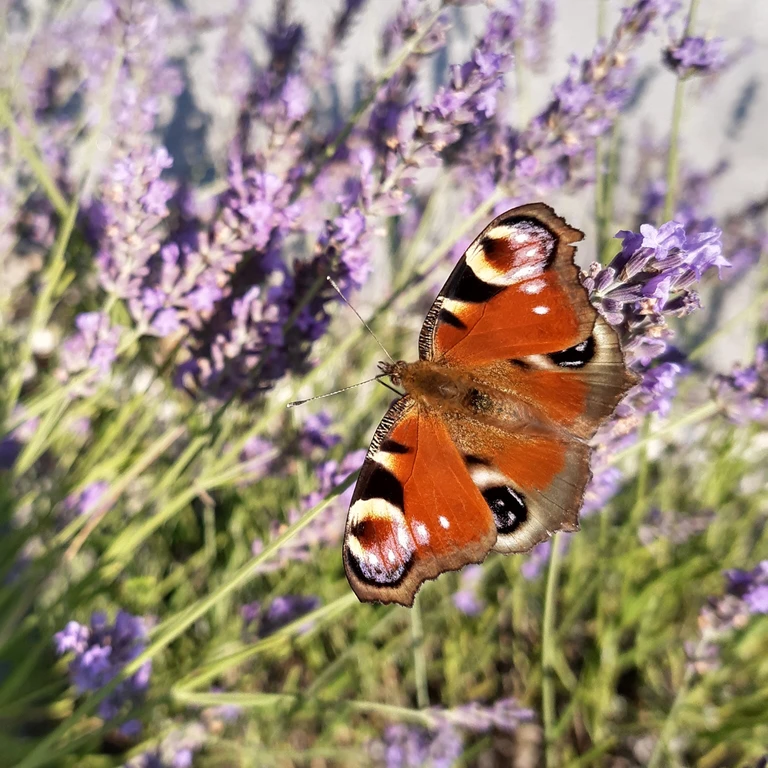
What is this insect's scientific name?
Aglais io
